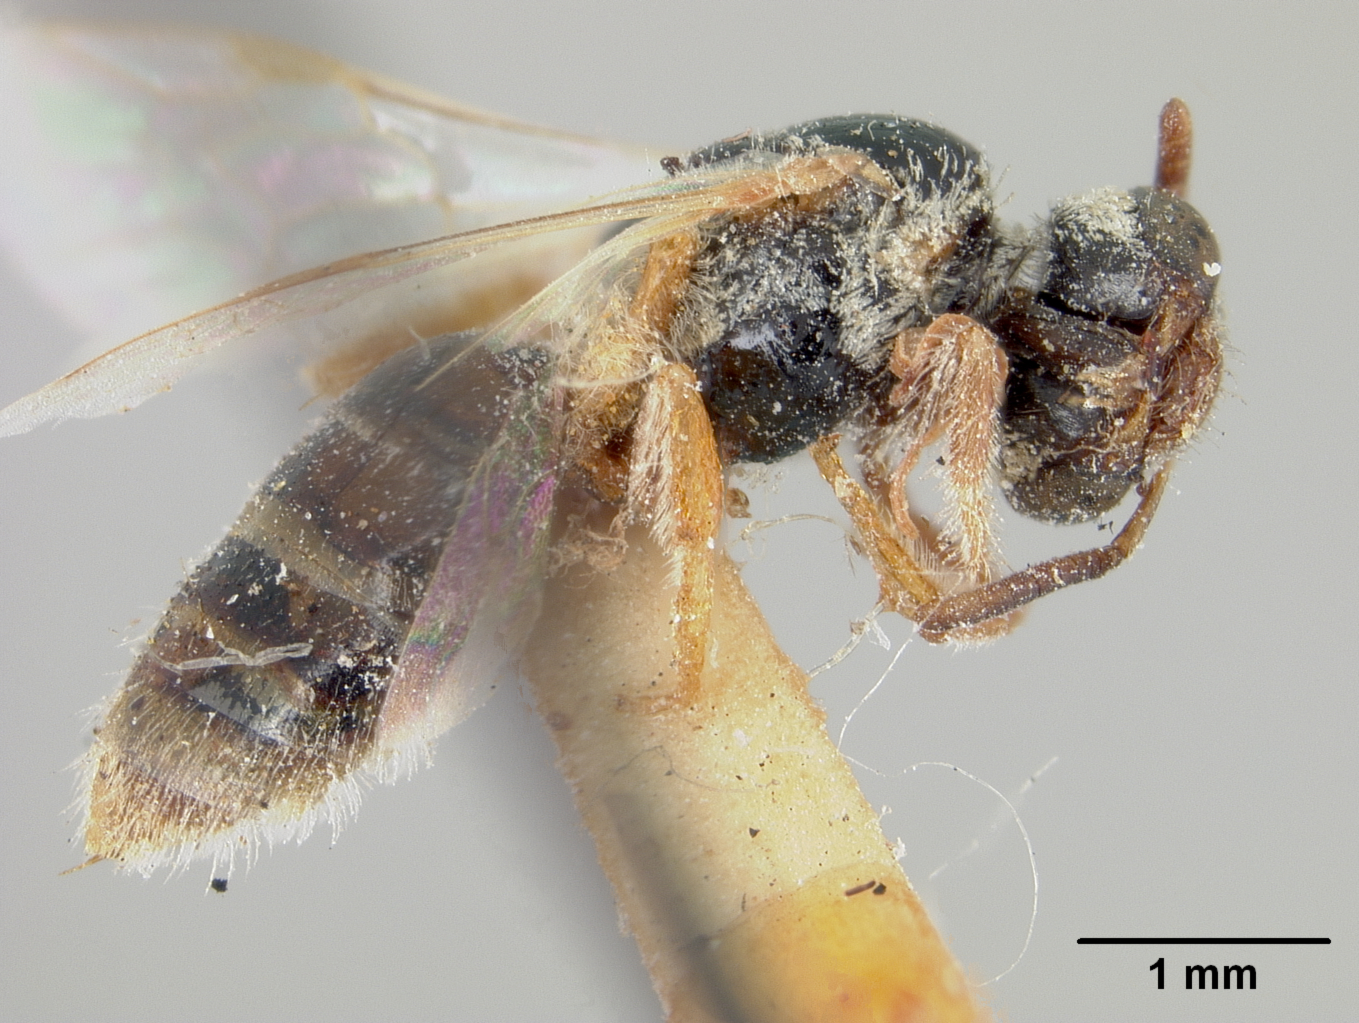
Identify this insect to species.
Halictus arizonensis
